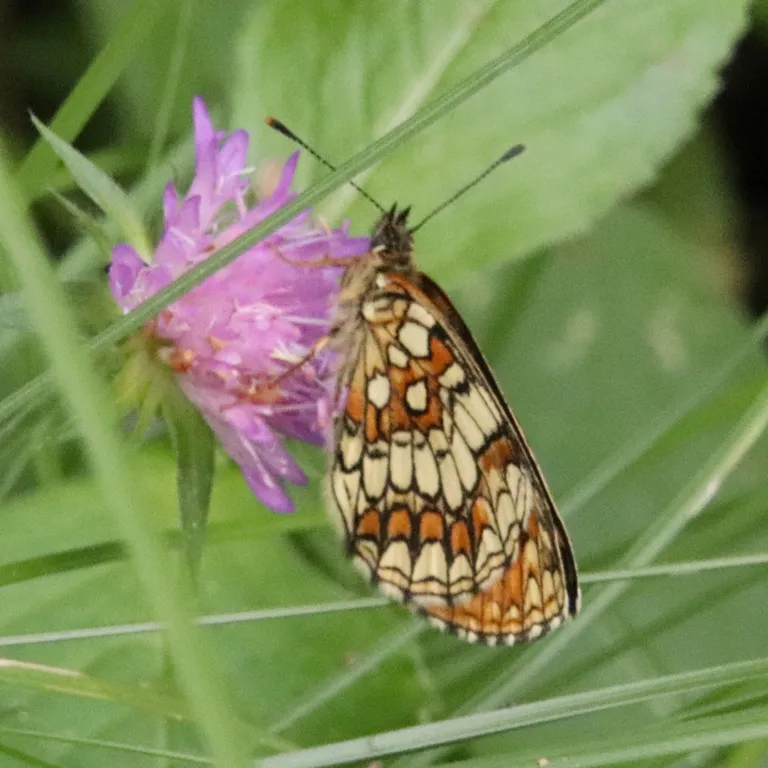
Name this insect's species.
Melitaea athalia
